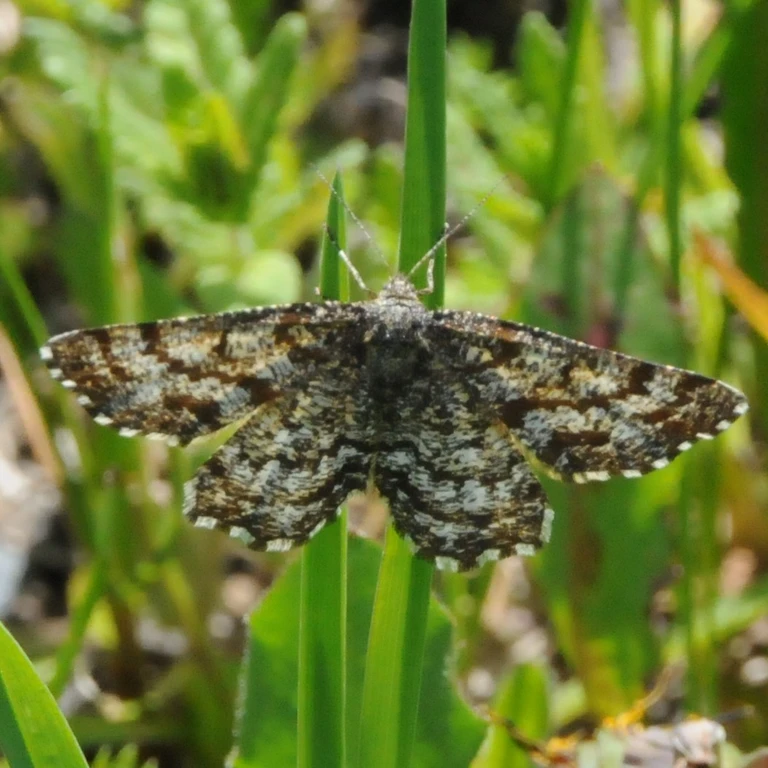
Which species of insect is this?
Ematurga atomaria
